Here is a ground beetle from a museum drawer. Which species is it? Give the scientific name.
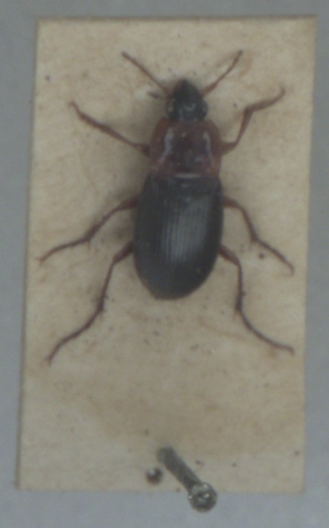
Calathus melanocephalus
